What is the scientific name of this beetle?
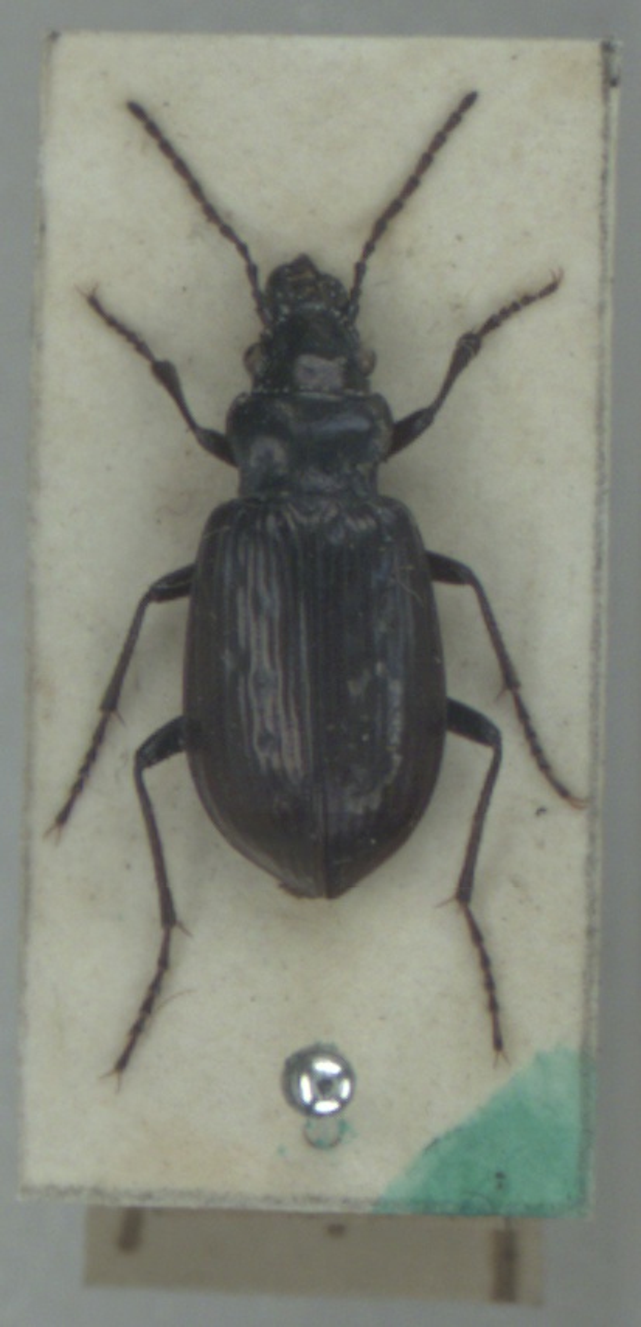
Pelophila borealis
